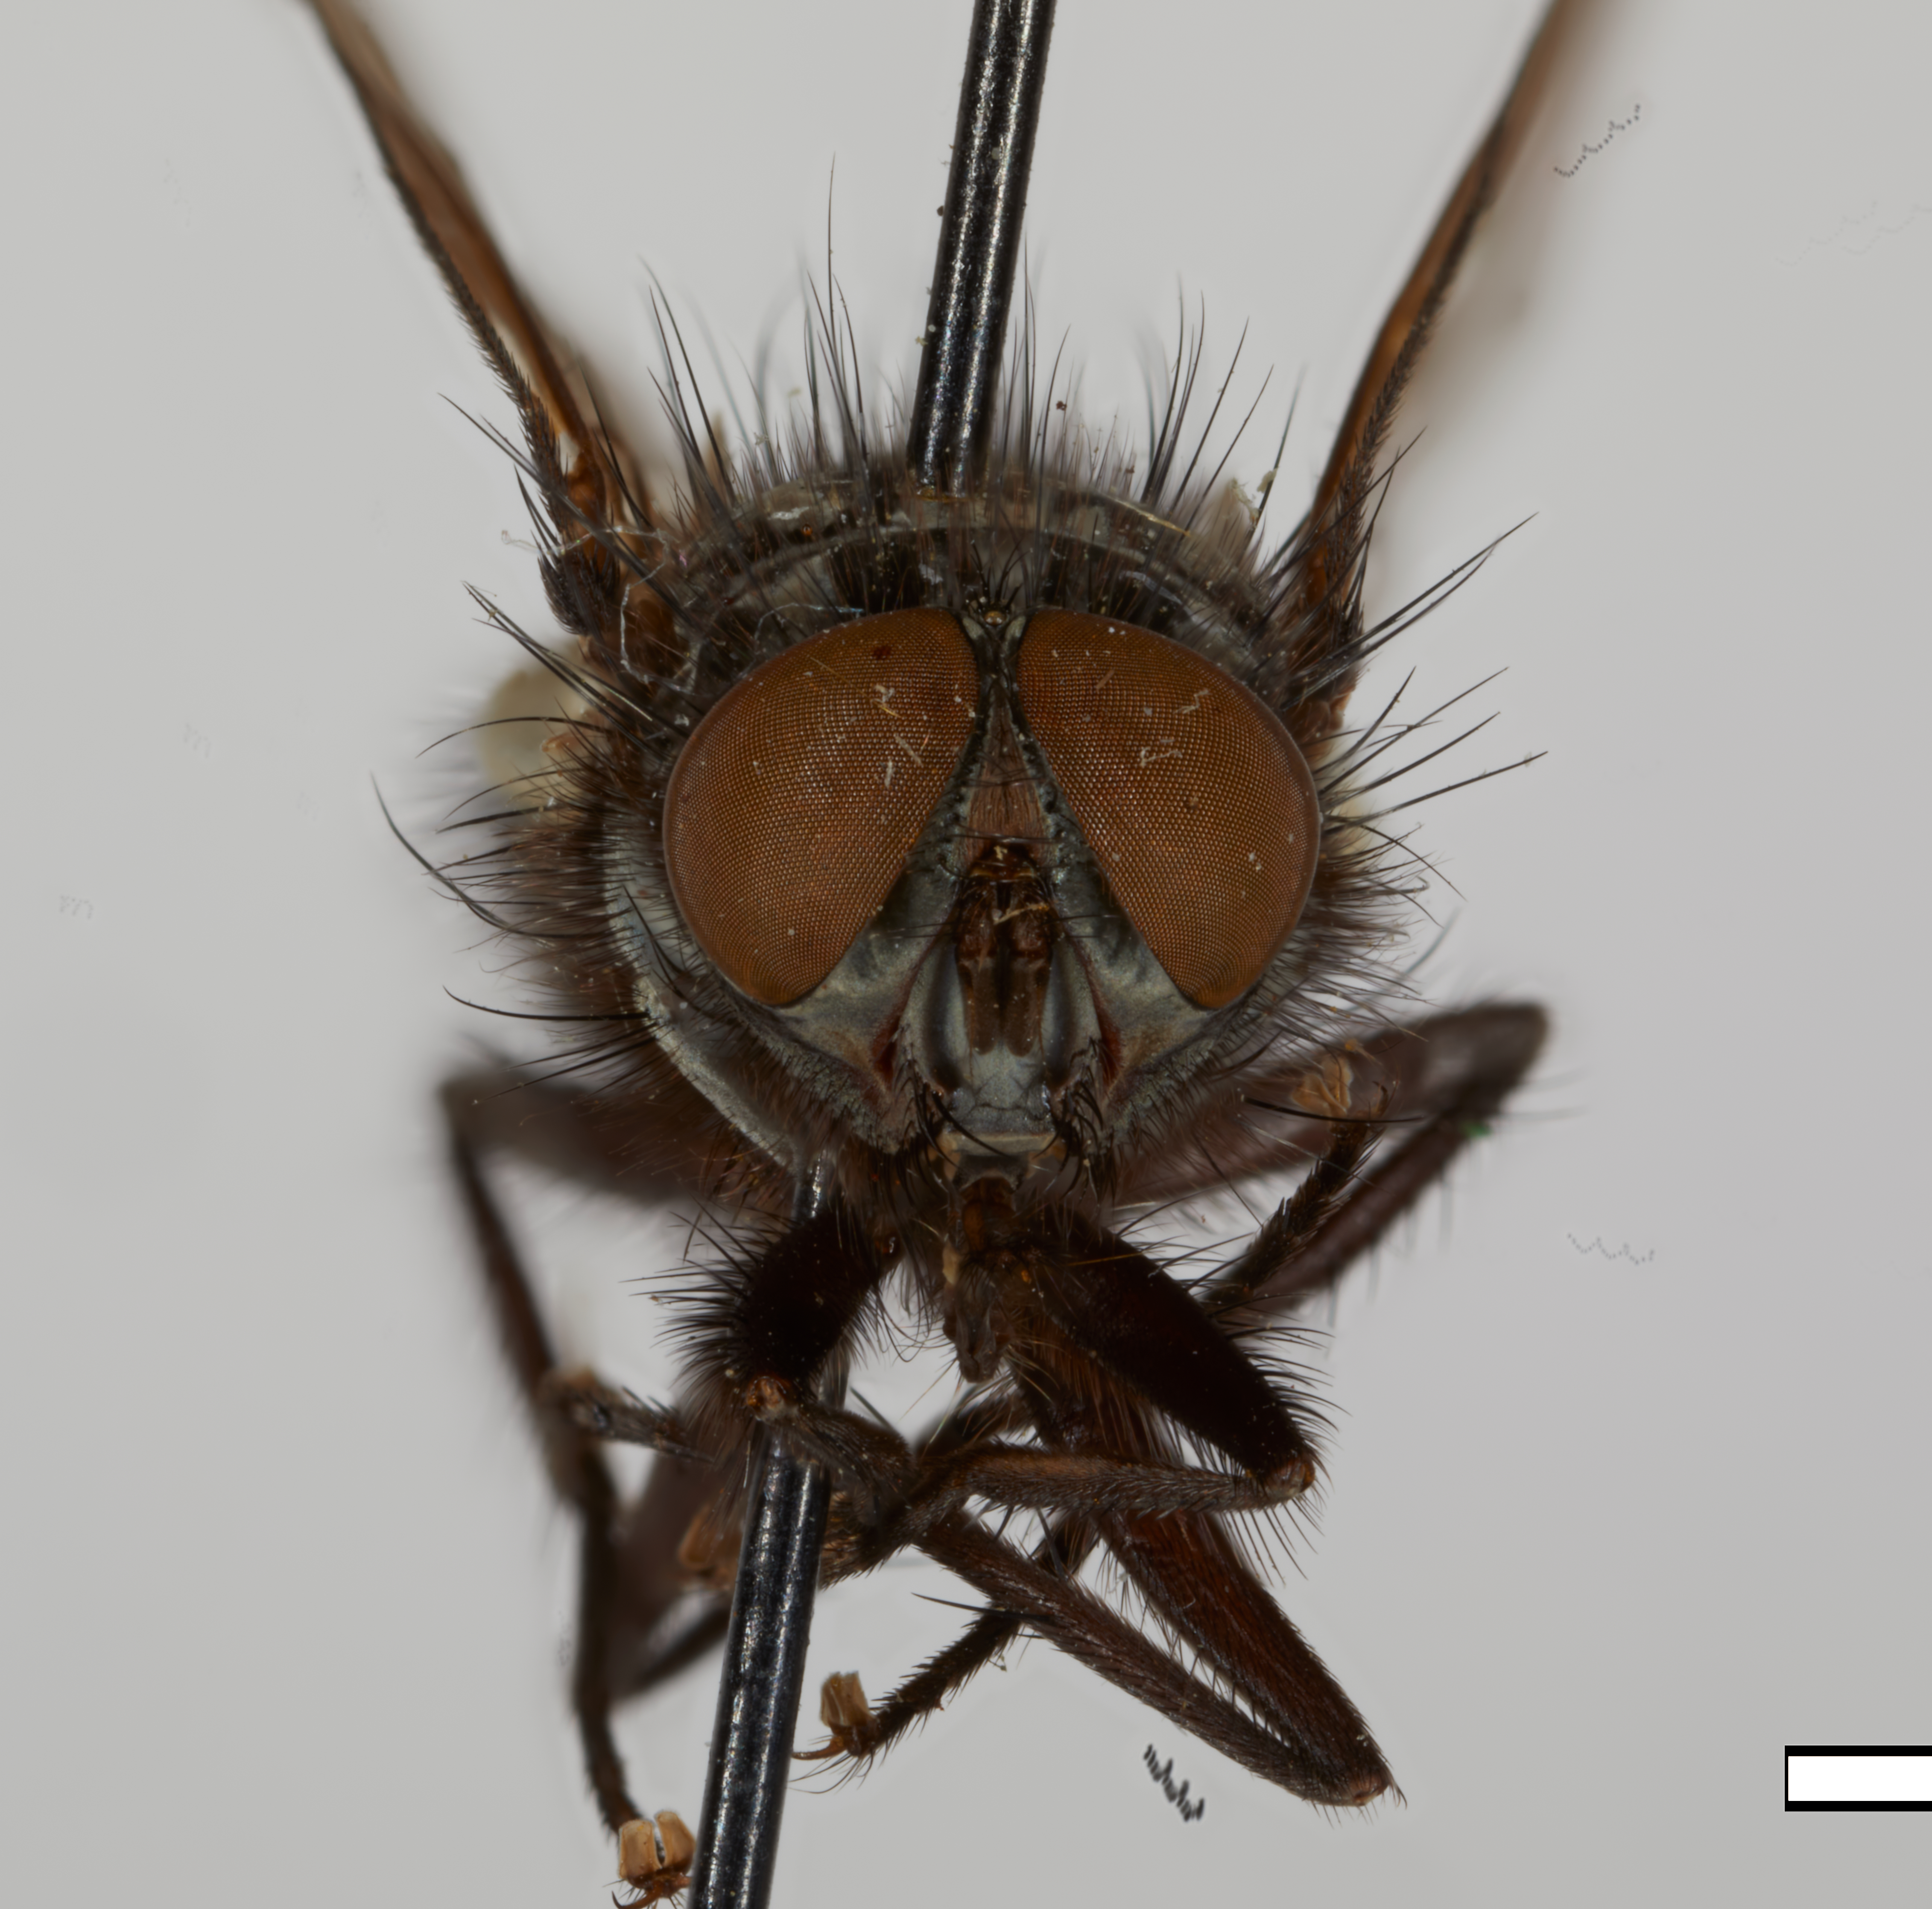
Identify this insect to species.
Nesodexia corsicana
